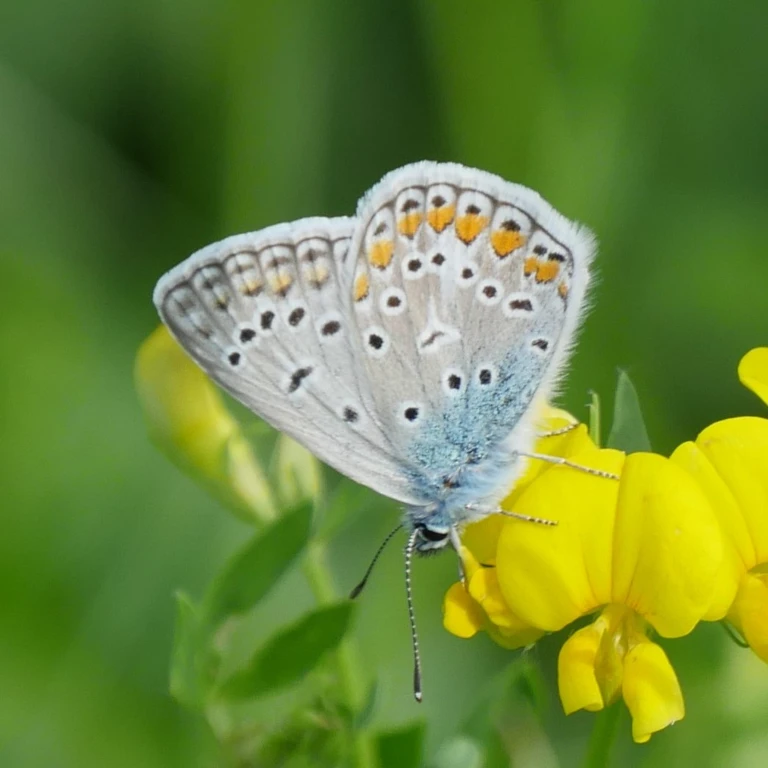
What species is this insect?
Polyommatus icarus
